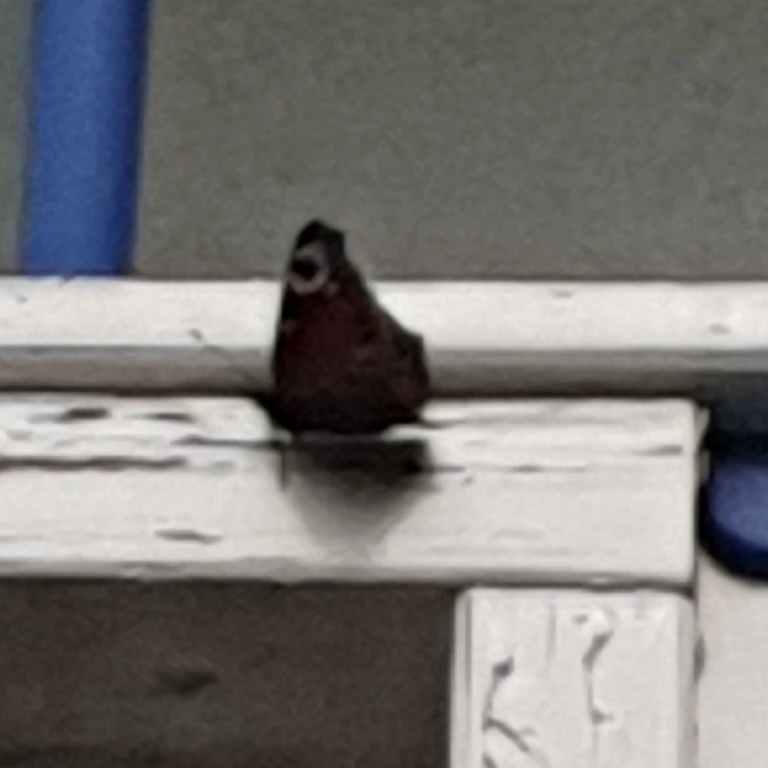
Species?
Aglais io
